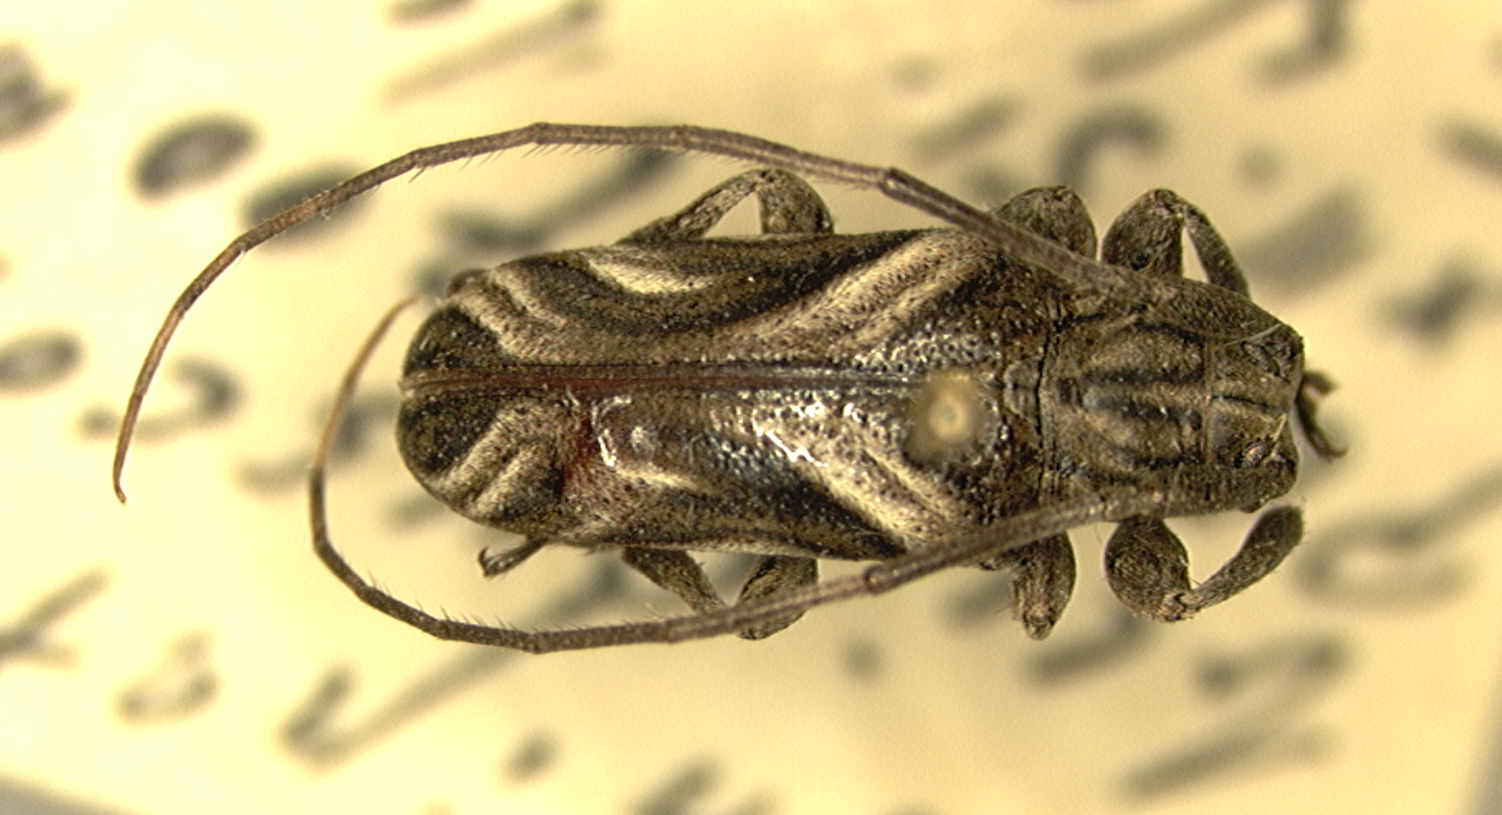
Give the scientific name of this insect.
Neocherentes dilloniorum
